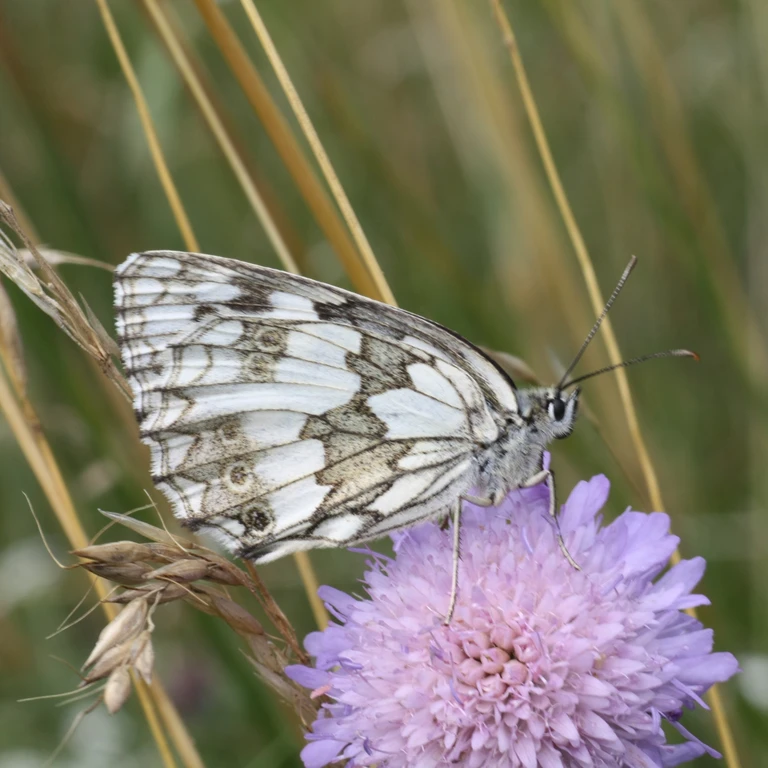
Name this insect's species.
Melanargia galathea
